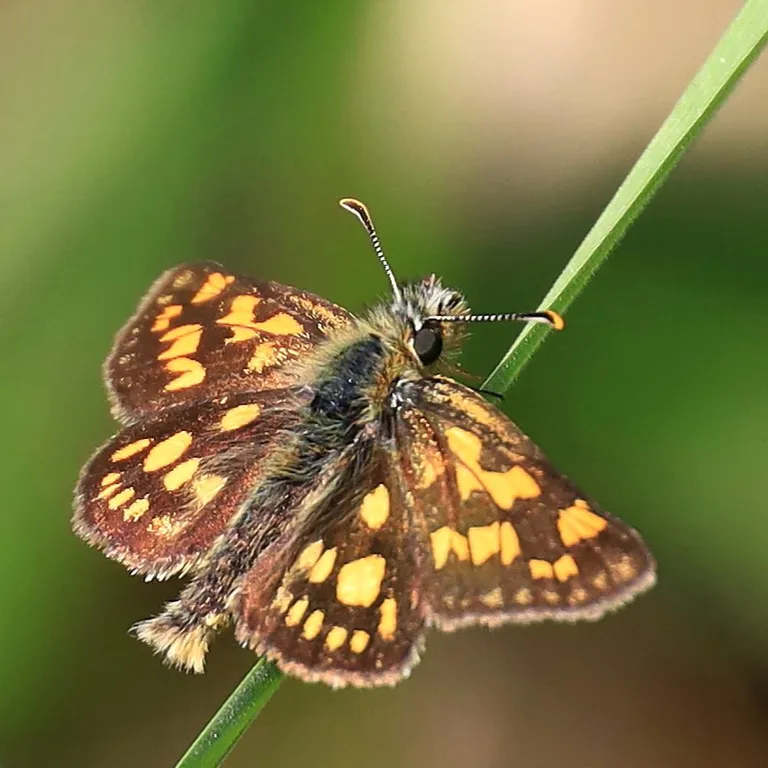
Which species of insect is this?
Carterocephalus palaemon
